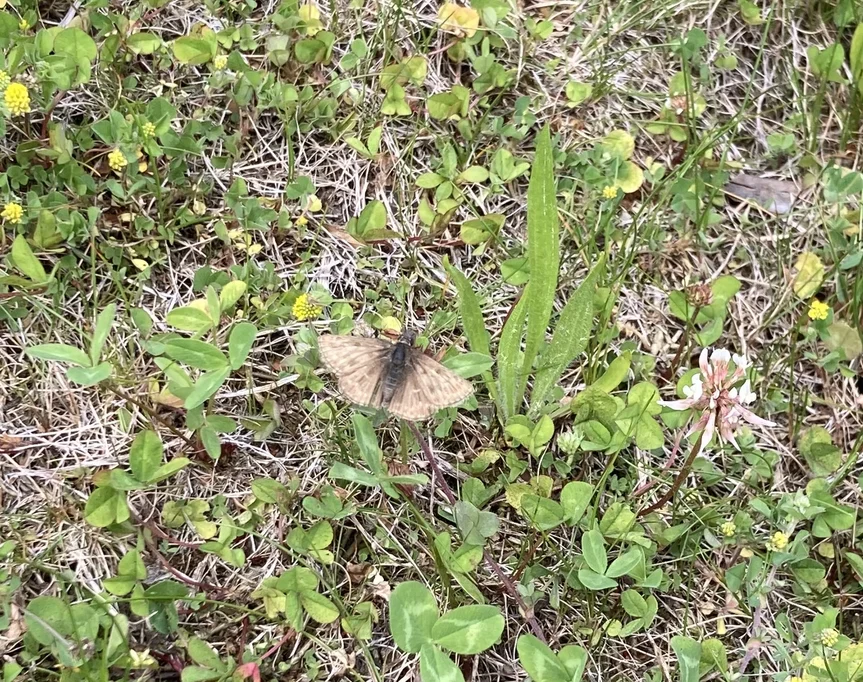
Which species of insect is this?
Erynnis tages
